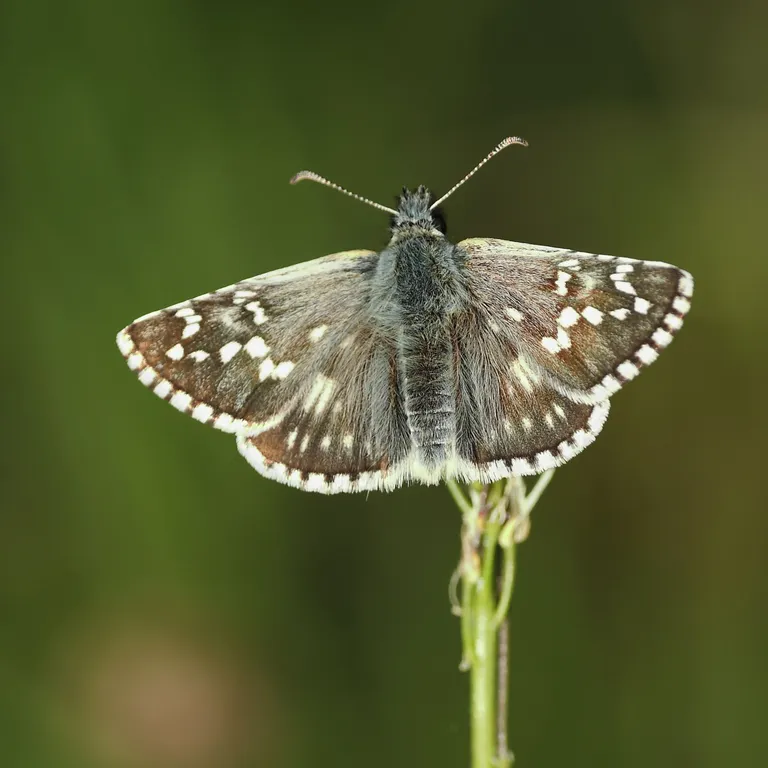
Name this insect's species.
Pyrgus carthami (also Pyrgus fritillarius)
